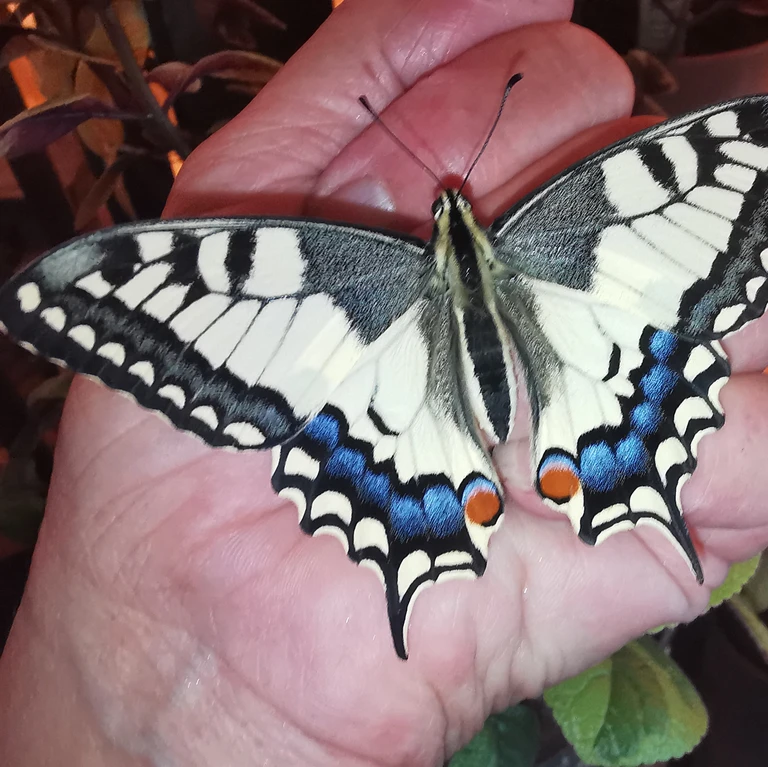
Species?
Papilio machaon
